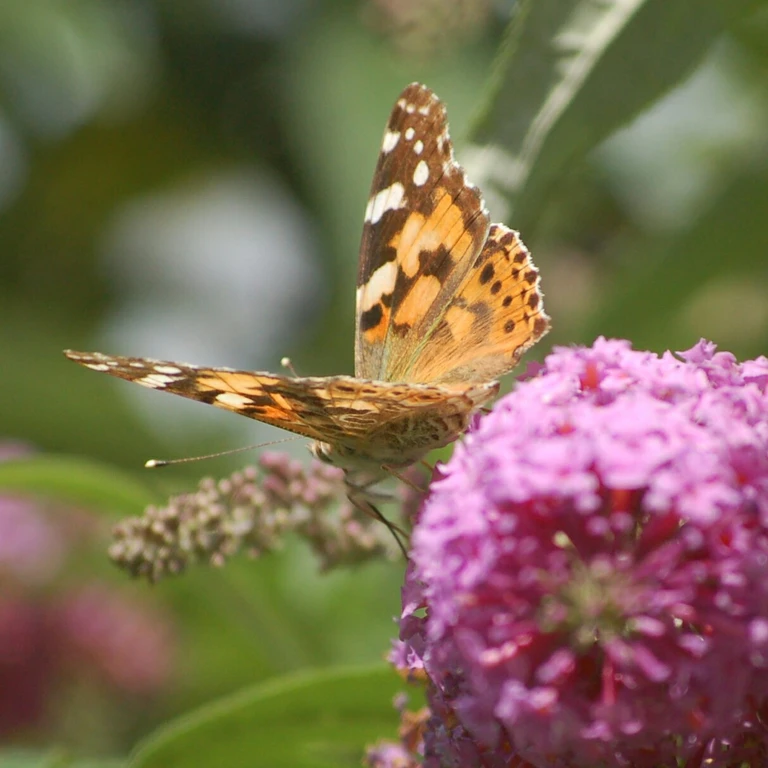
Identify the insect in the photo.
Vanessa cardui
